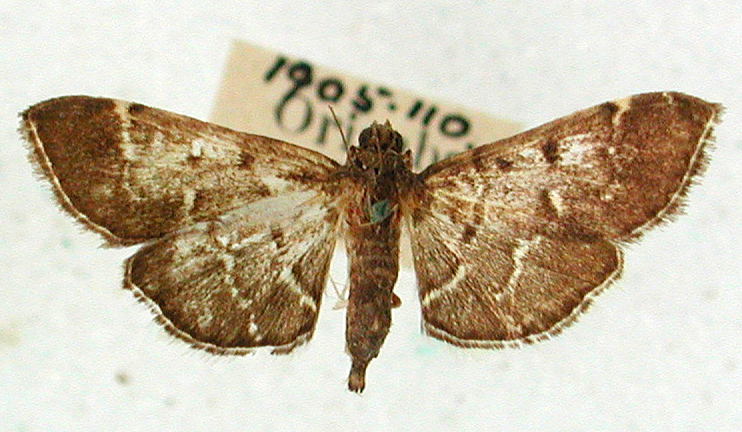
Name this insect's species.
Nacoleia salbialis
